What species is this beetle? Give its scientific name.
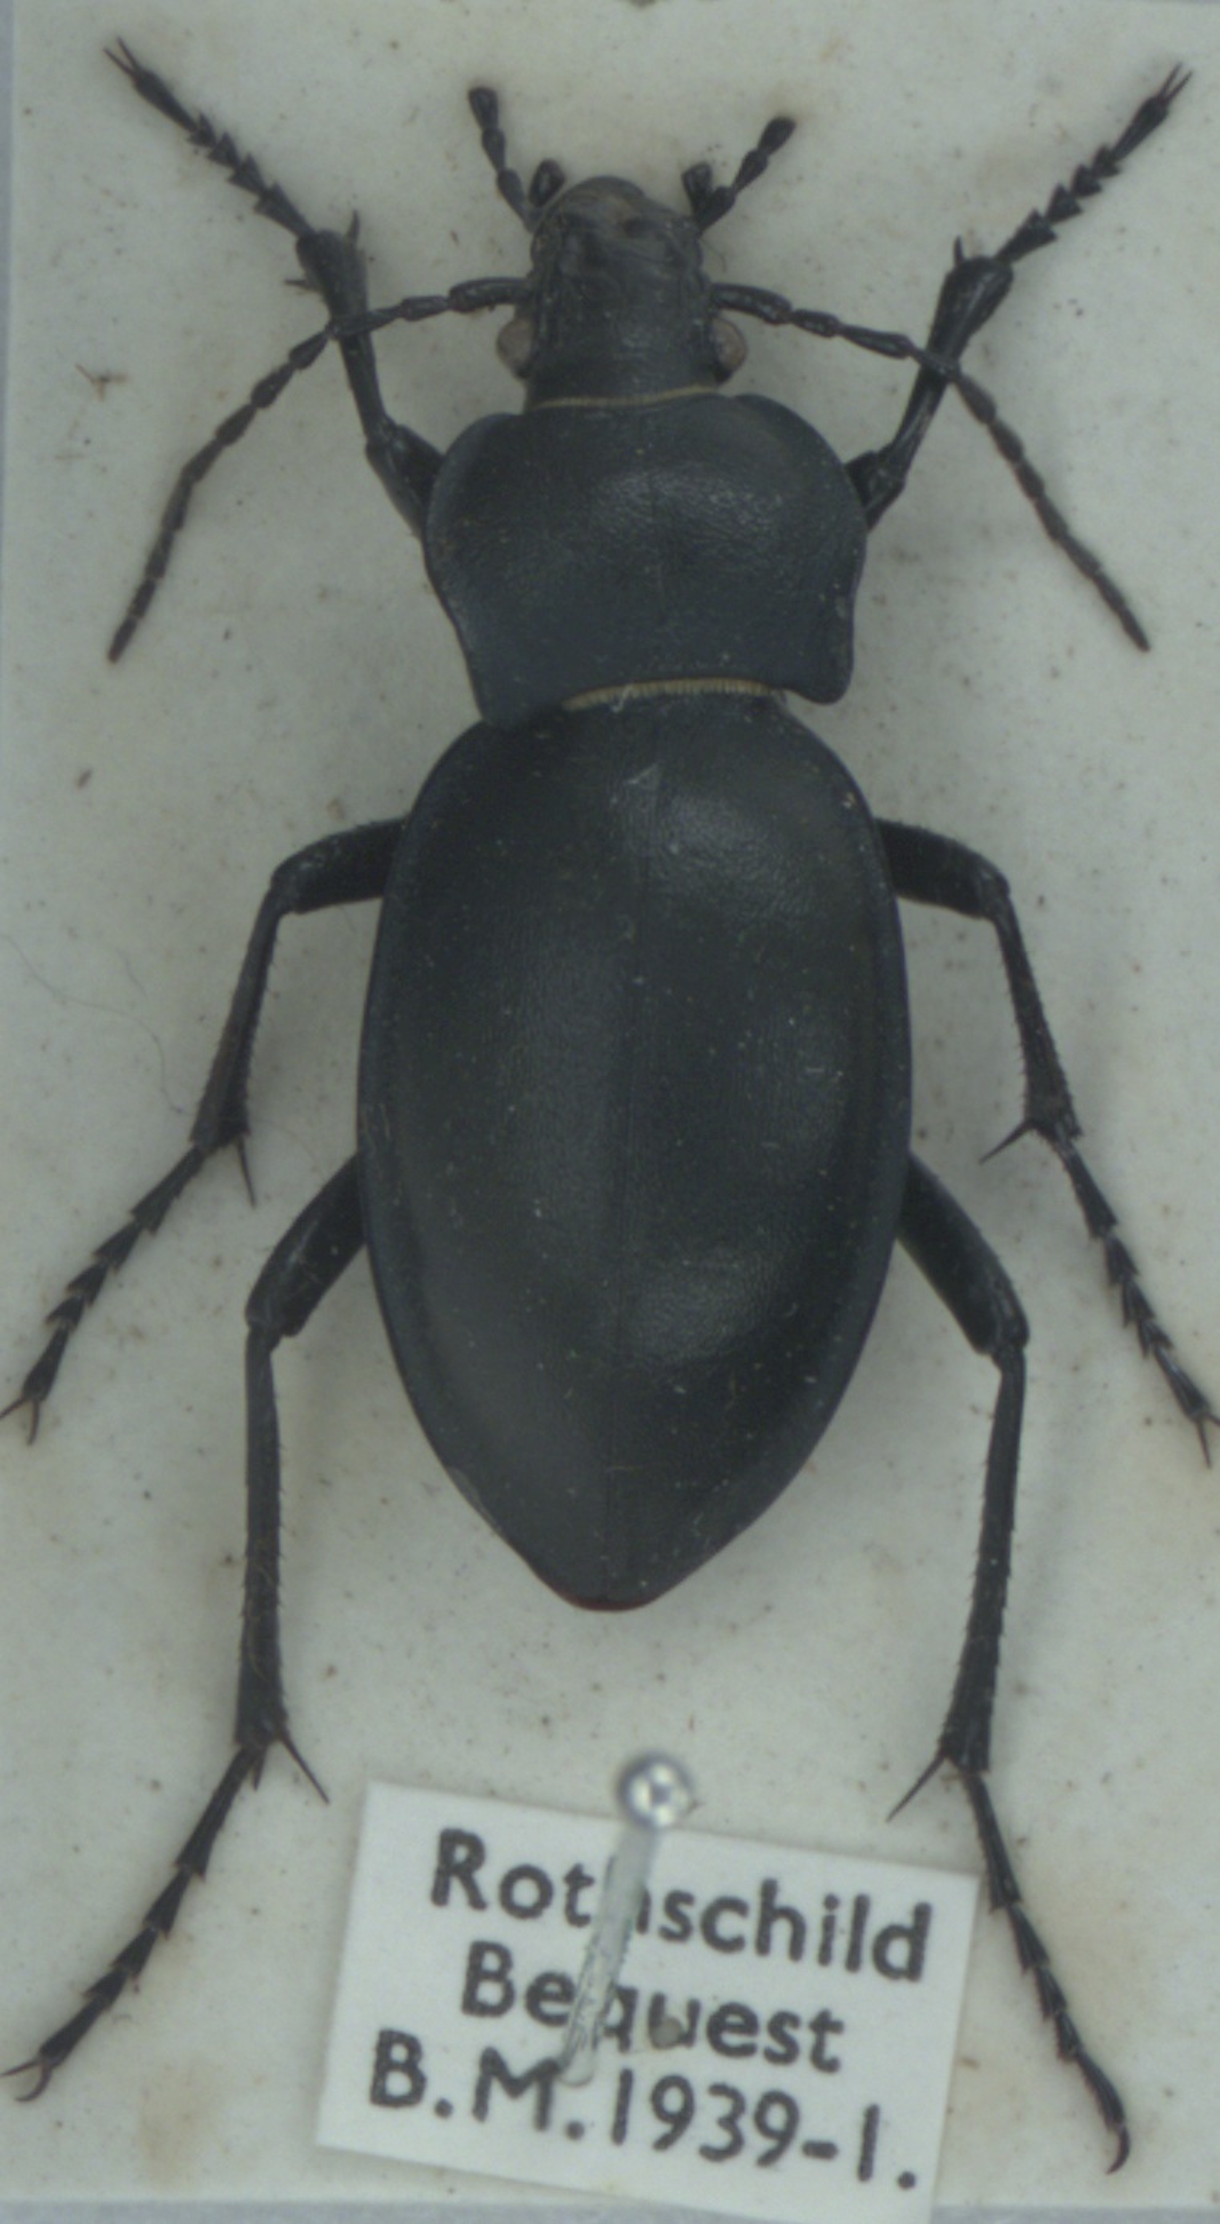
Carabus glabratus
